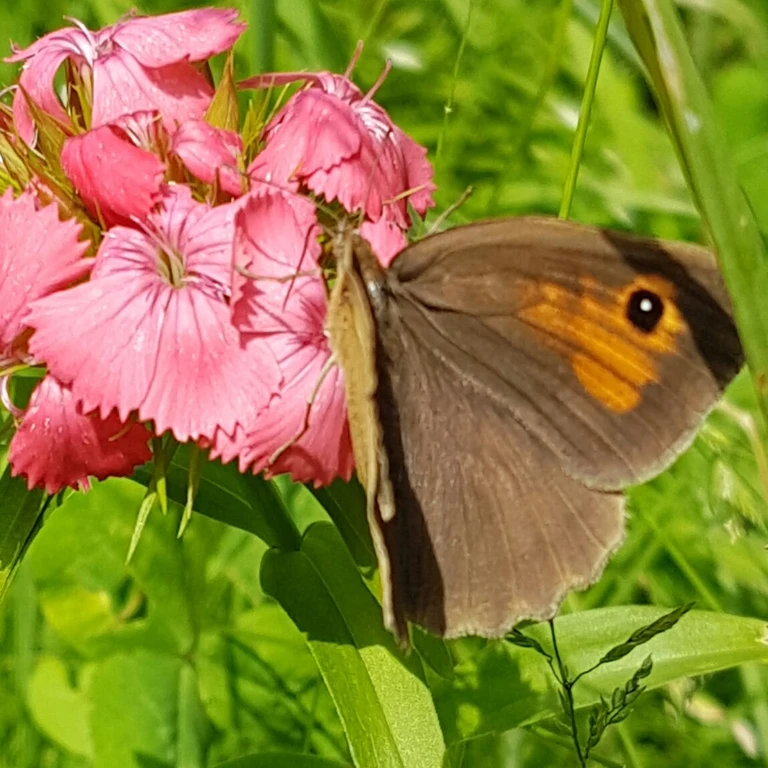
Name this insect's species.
Maniola jurtina
